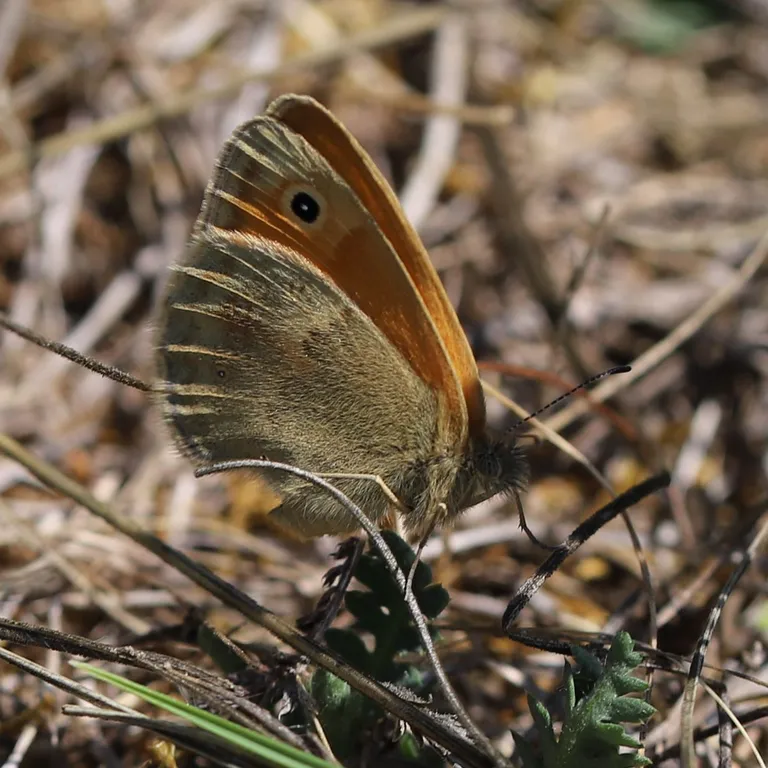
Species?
Coenonympha pamphilus
